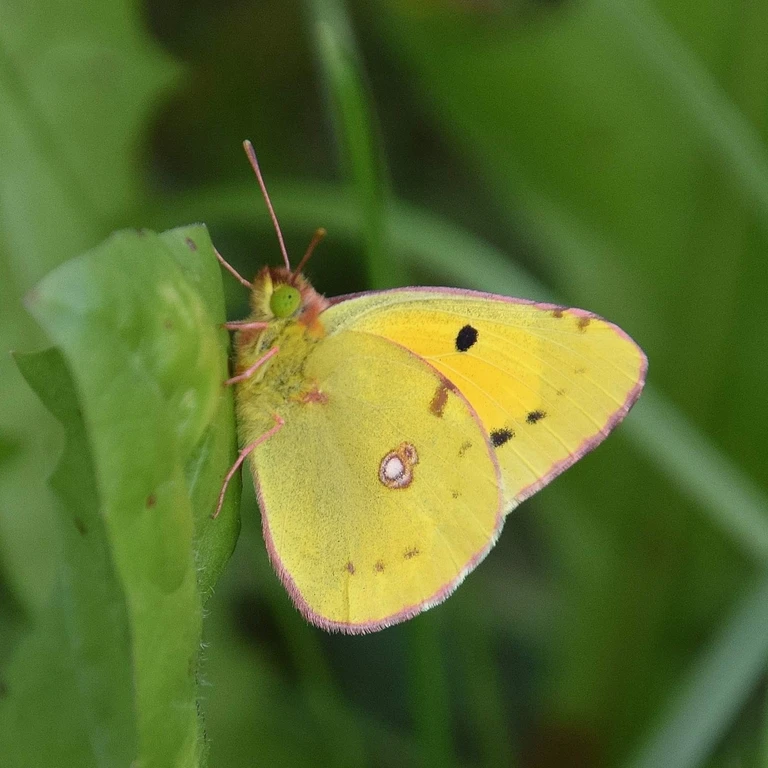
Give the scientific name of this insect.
Colias croceus
